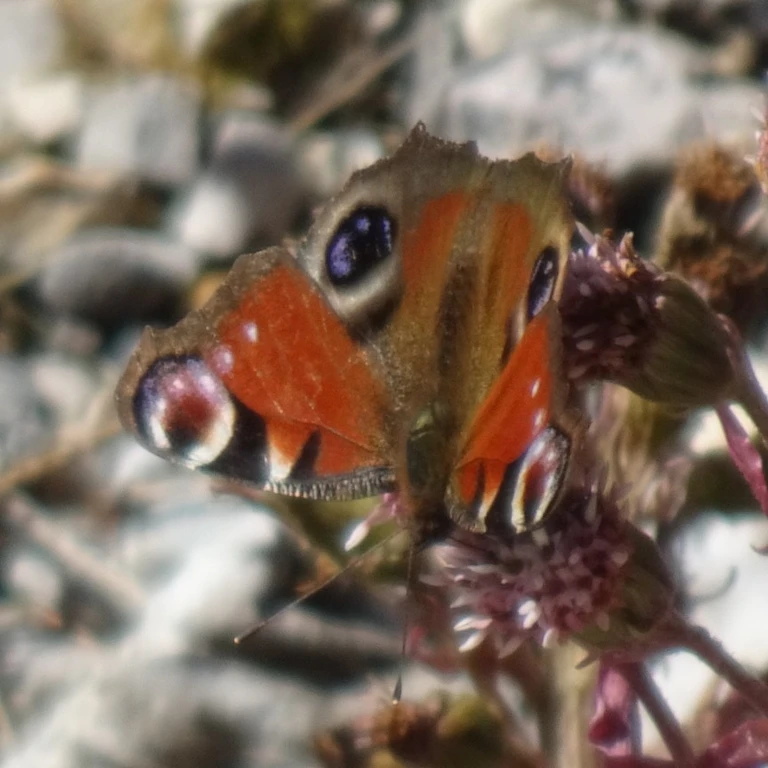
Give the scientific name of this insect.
Aglais io
